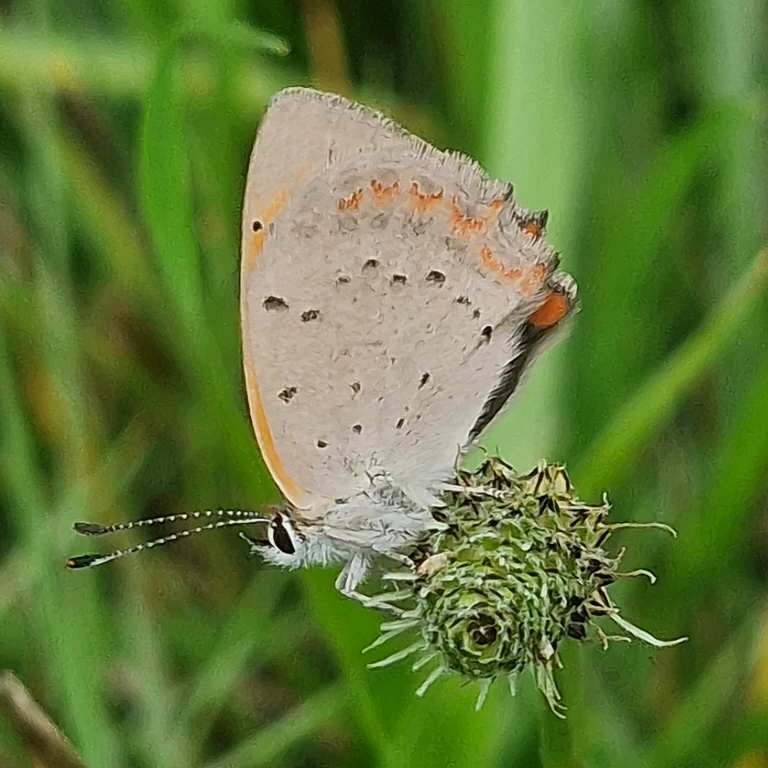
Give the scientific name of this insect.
Lycaena phlaeas
